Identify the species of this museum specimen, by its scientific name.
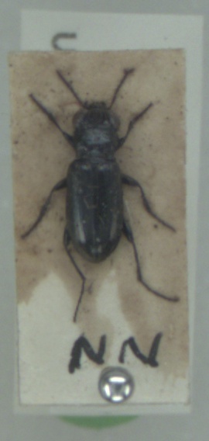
Notiophilus aquaticus
